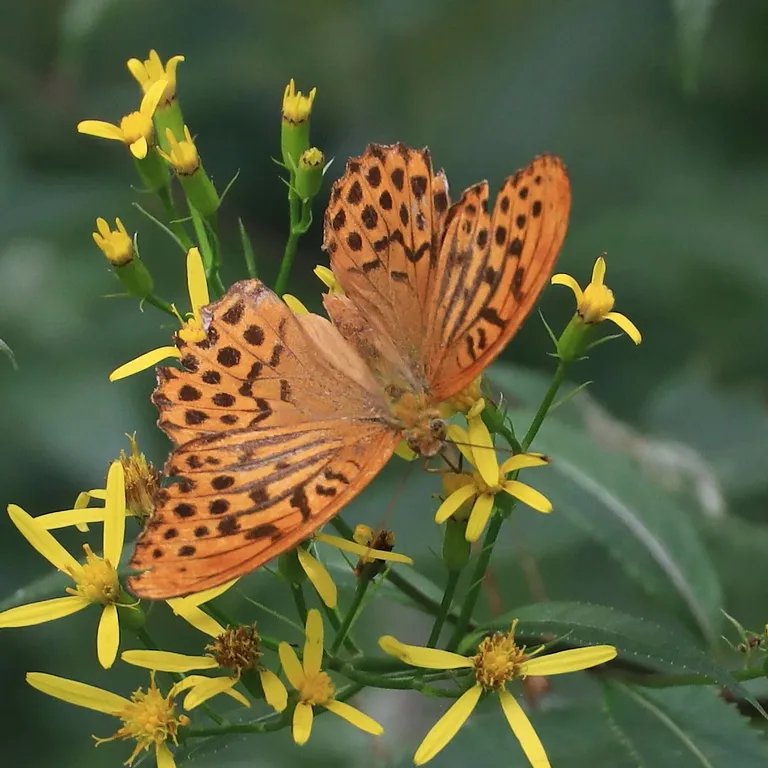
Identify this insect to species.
Argynnis paphia
